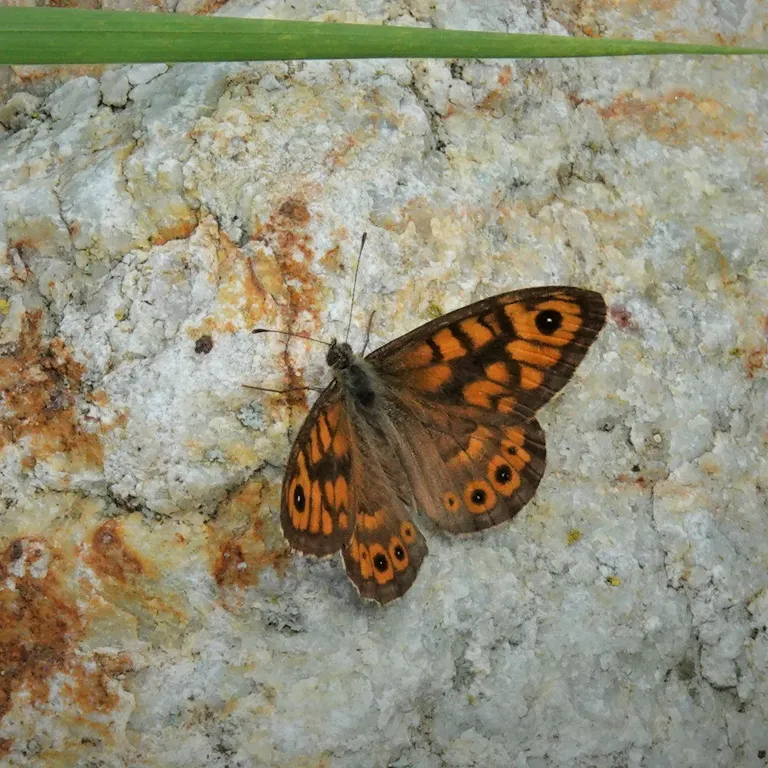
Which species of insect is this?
Lasiommata megera (also Pararge megera)
